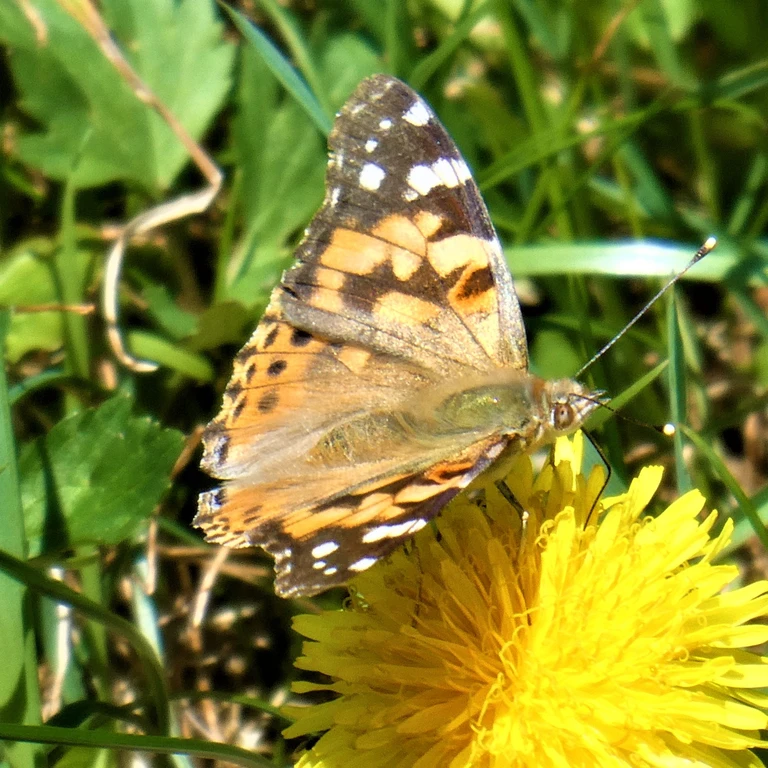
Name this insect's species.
Vanessa cardui
